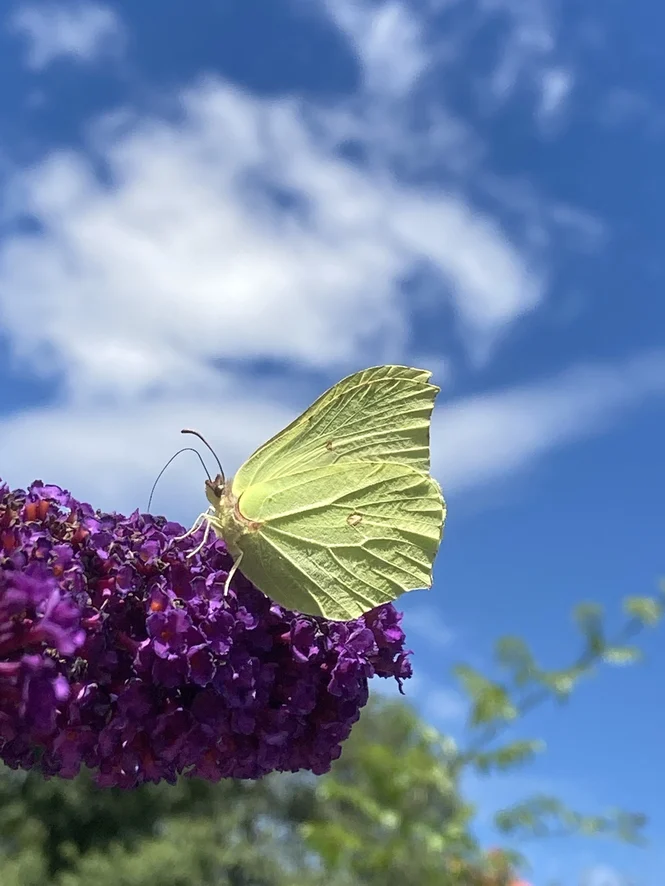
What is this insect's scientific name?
Gonepteryx rhamni
